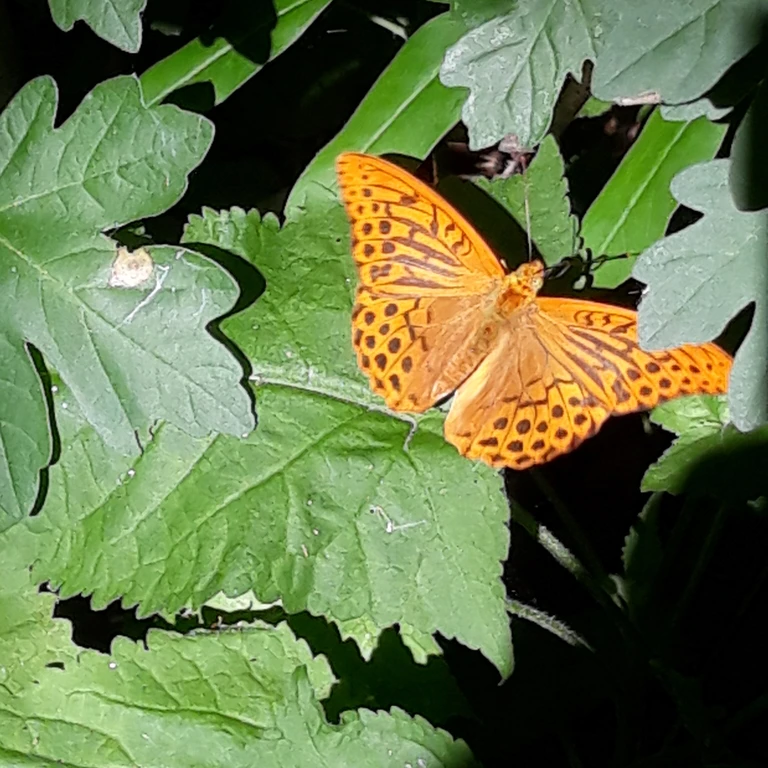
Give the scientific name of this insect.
Argynnis paphia
